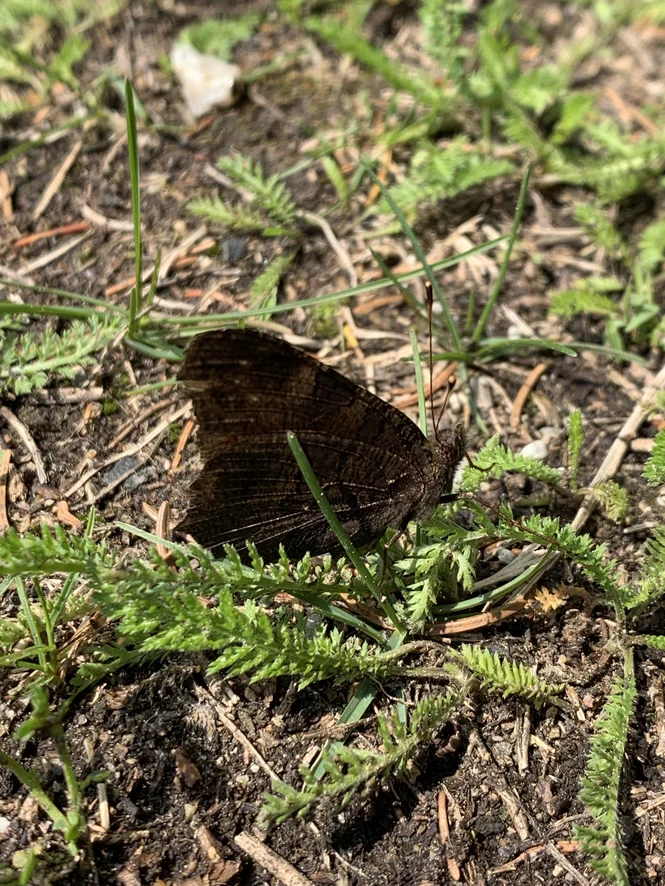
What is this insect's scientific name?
Aglais io
